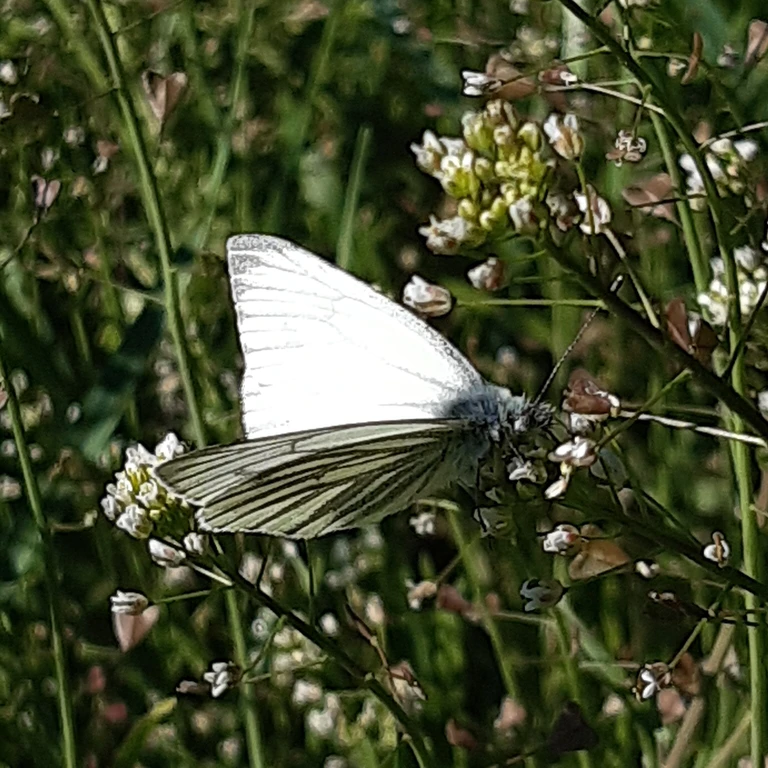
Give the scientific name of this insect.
Pieris napi
